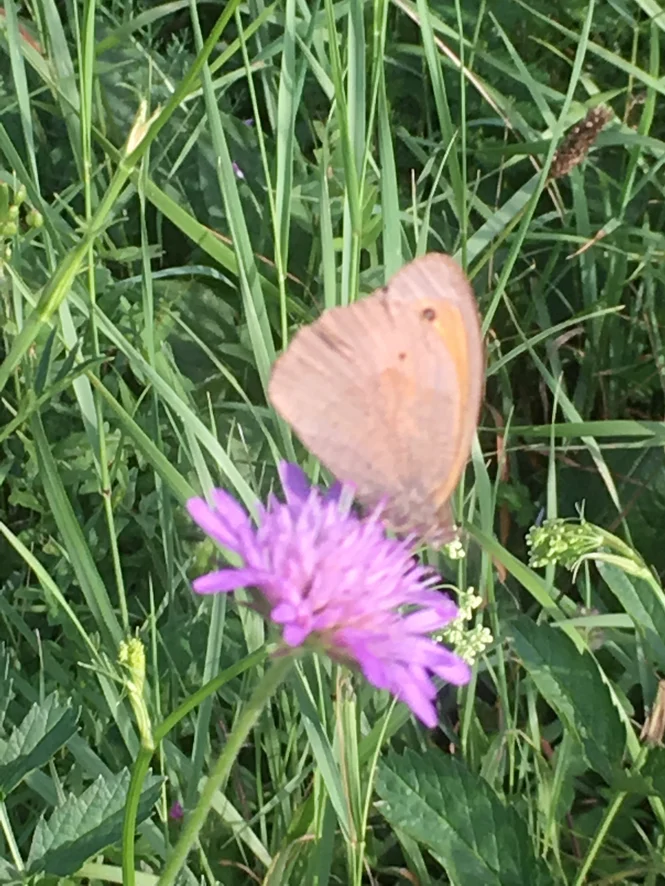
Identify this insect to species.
Maniola jurtina
